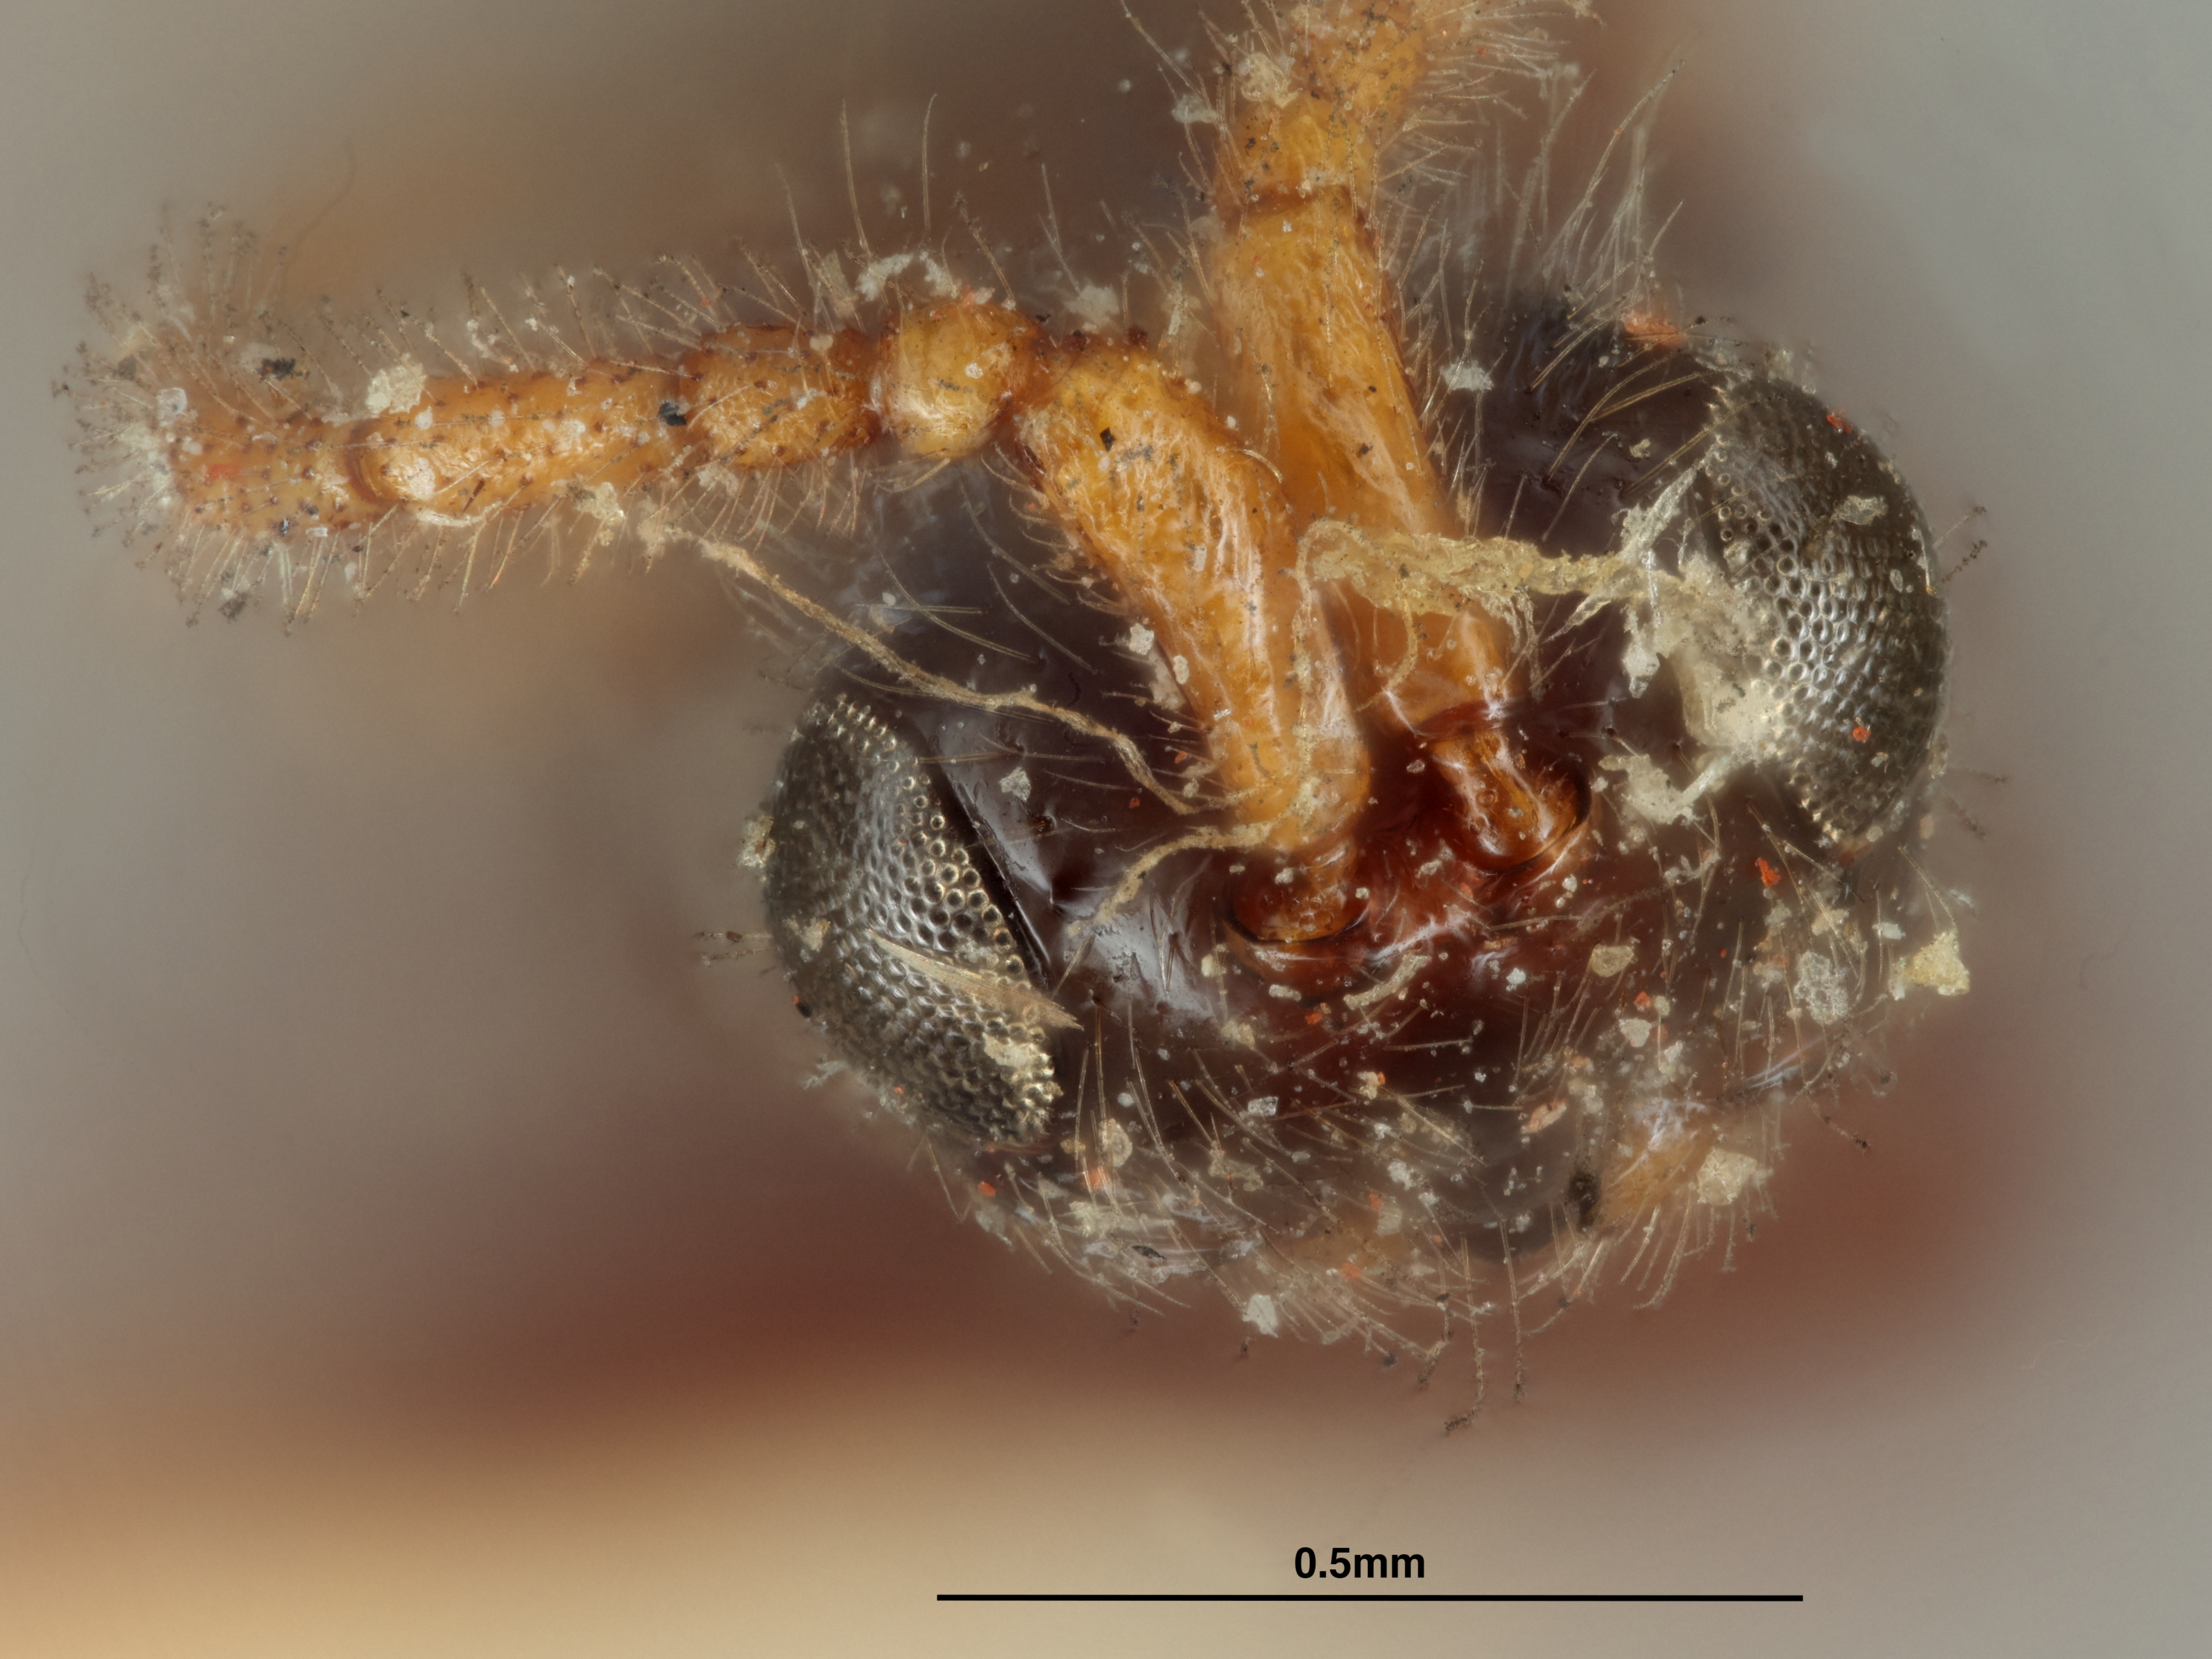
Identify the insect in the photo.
Aneurhynchus floridanus
